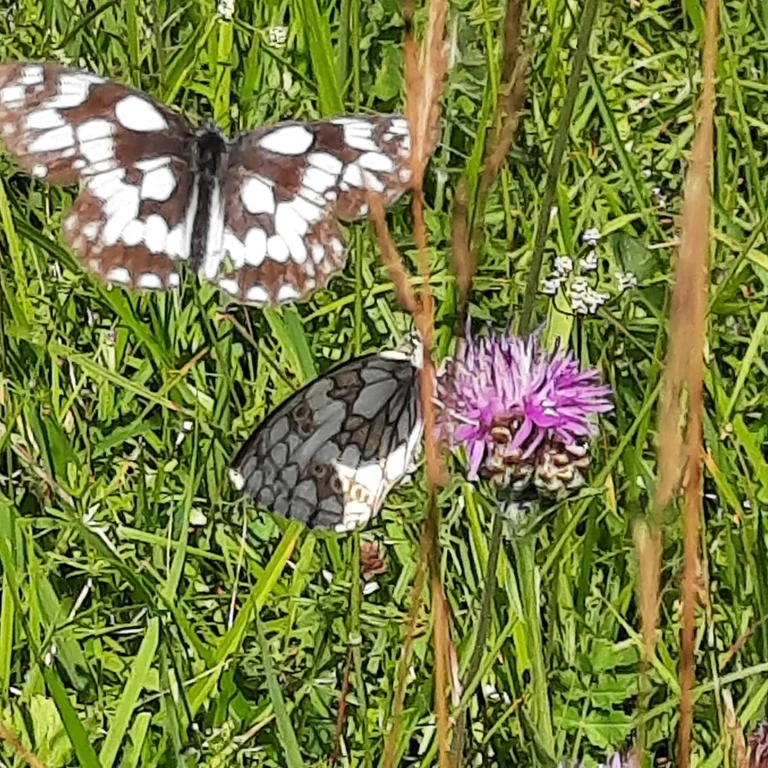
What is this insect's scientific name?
Melanargia galathea
